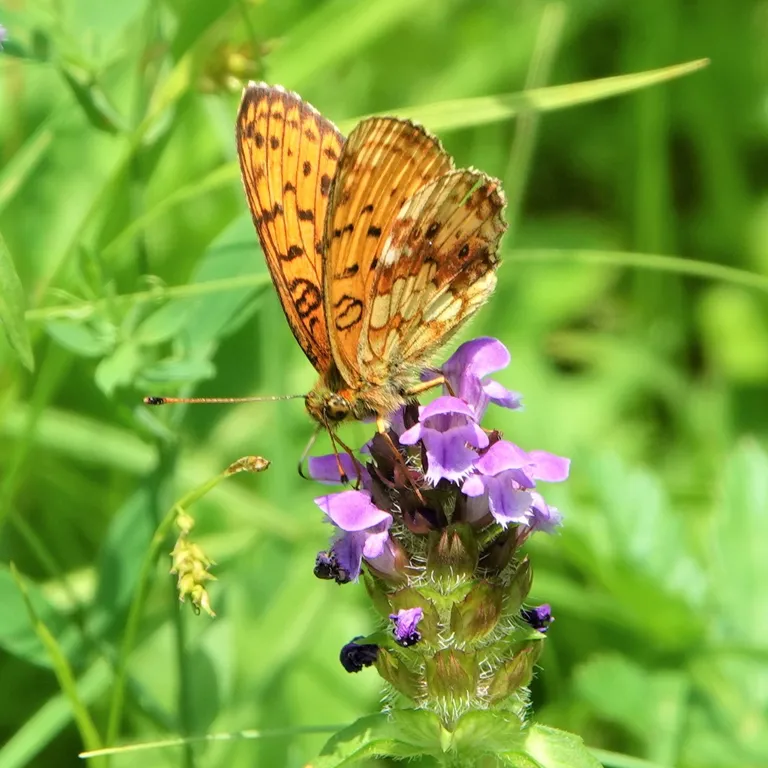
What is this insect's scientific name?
Brenthis ino
